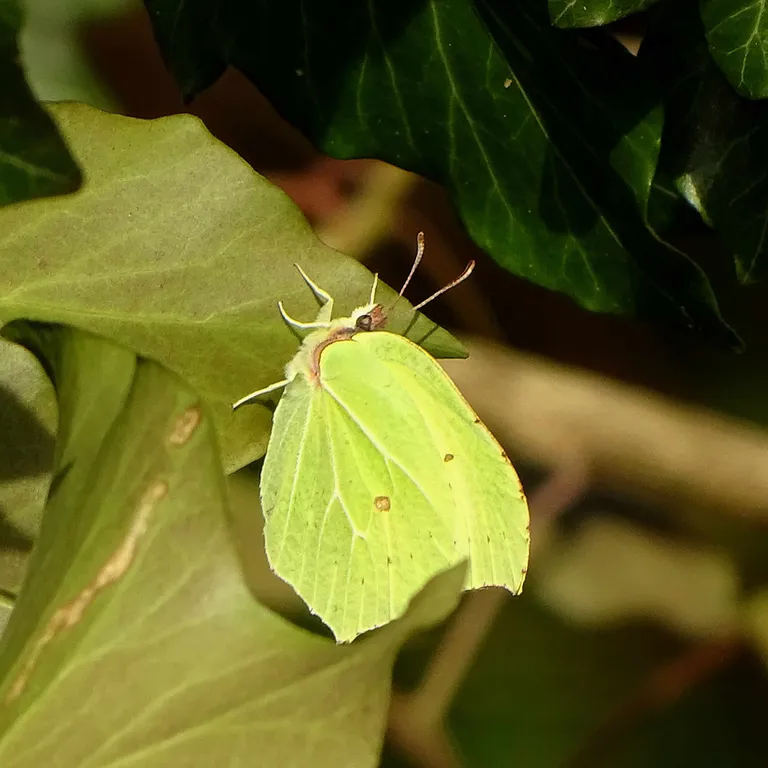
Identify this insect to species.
Gonepteryx rhamni
